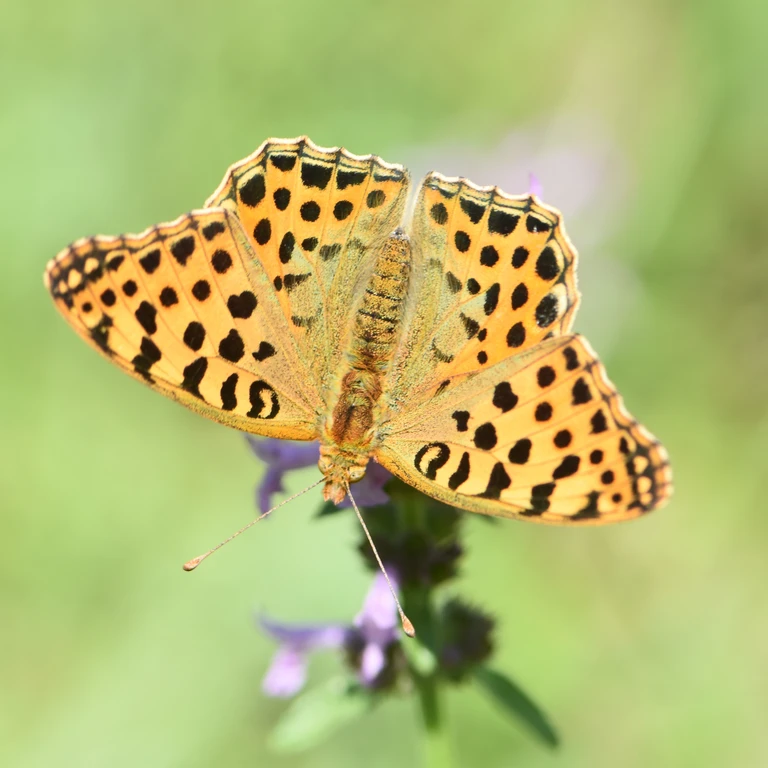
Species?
Issoria lathonia
